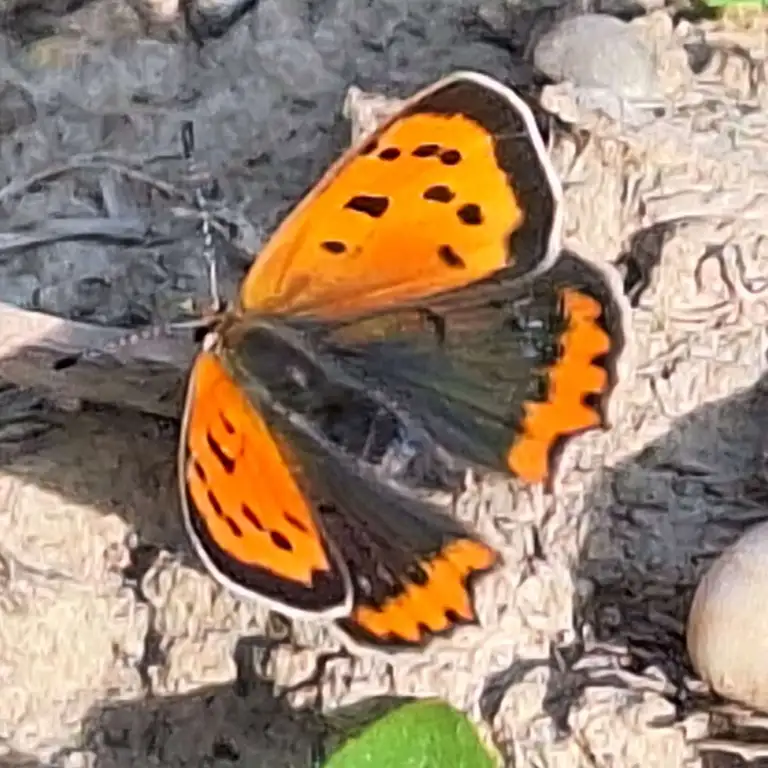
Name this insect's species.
Lycaena phlaeas
